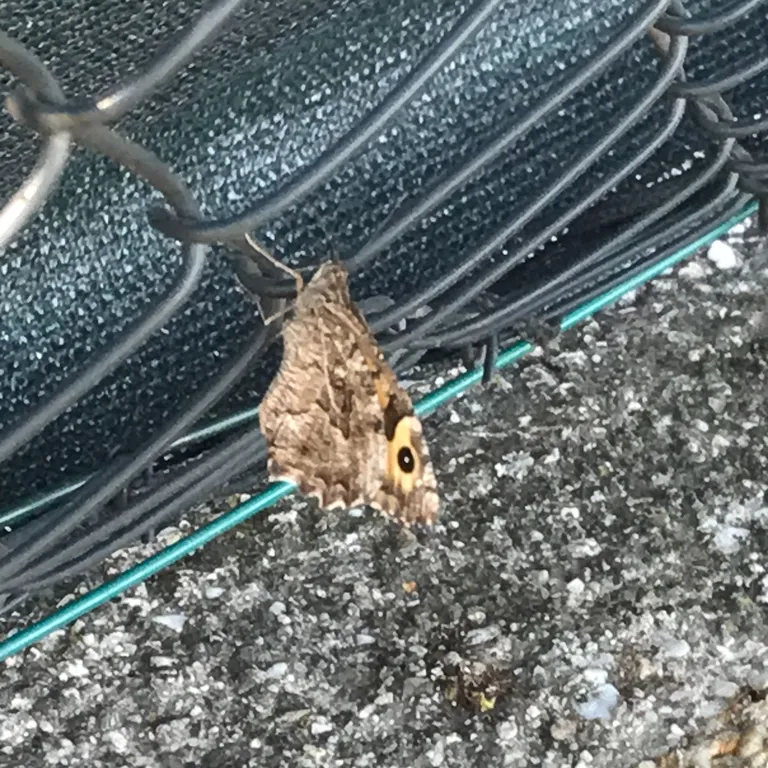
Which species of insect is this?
Hipparchia semele
